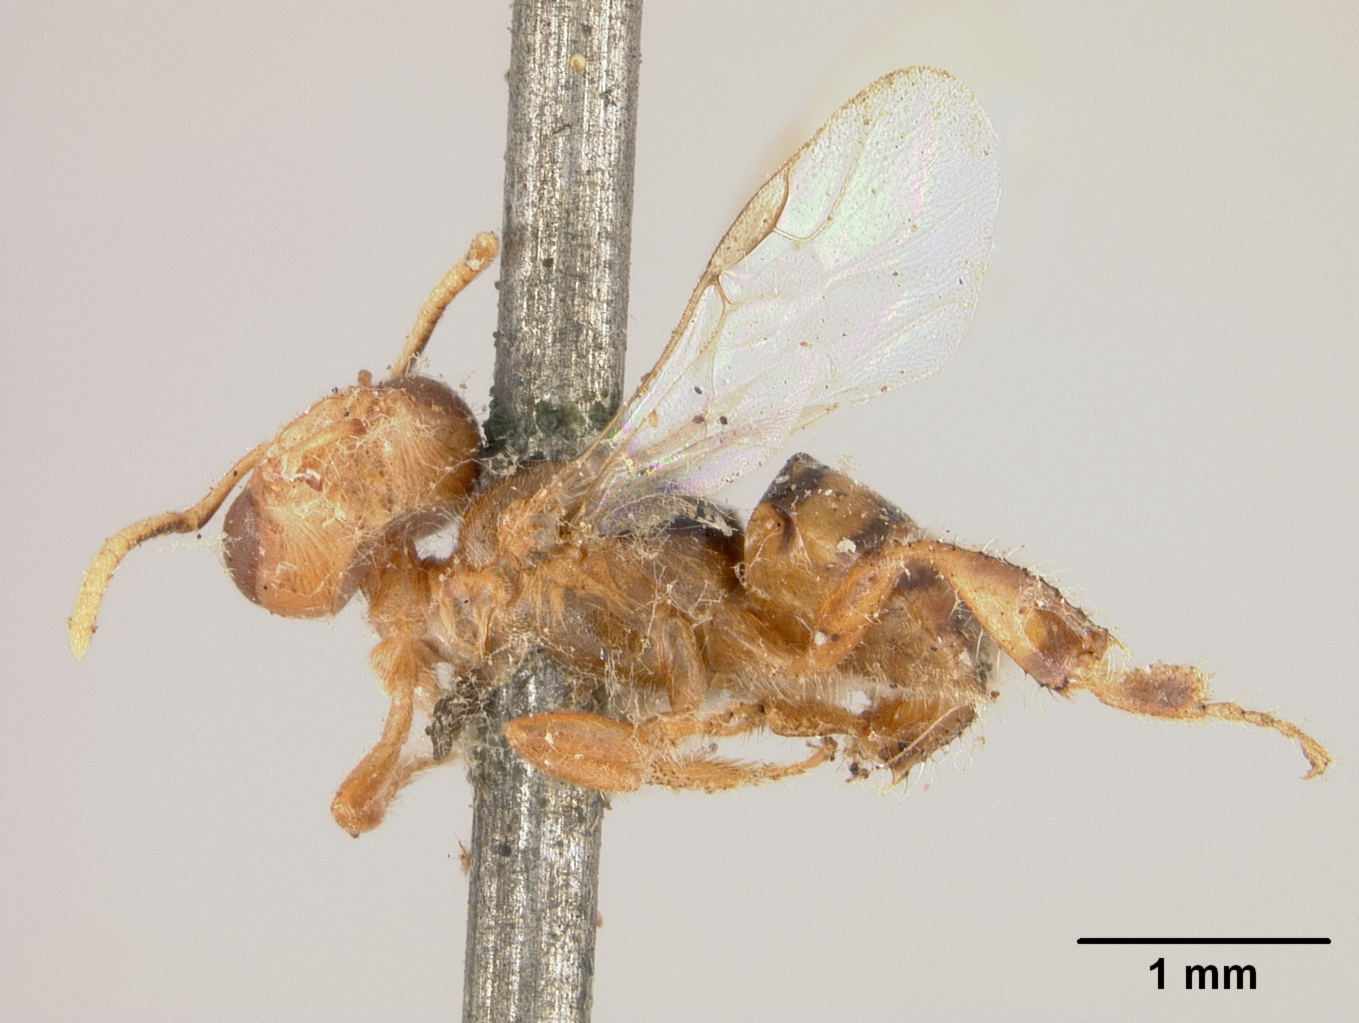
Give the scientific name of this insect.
Trigona atomaria
